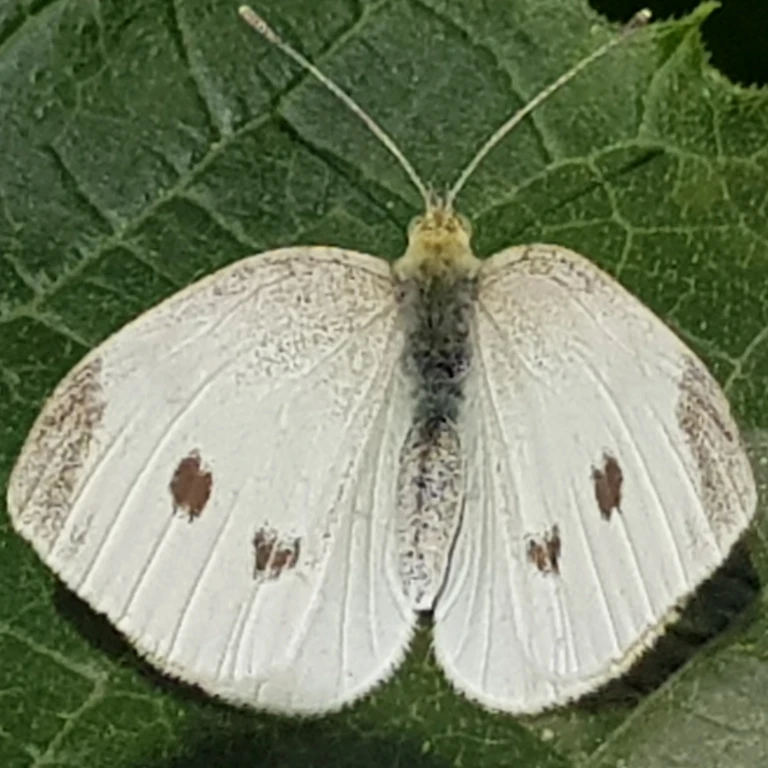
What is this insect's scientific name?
Pieris rapae
